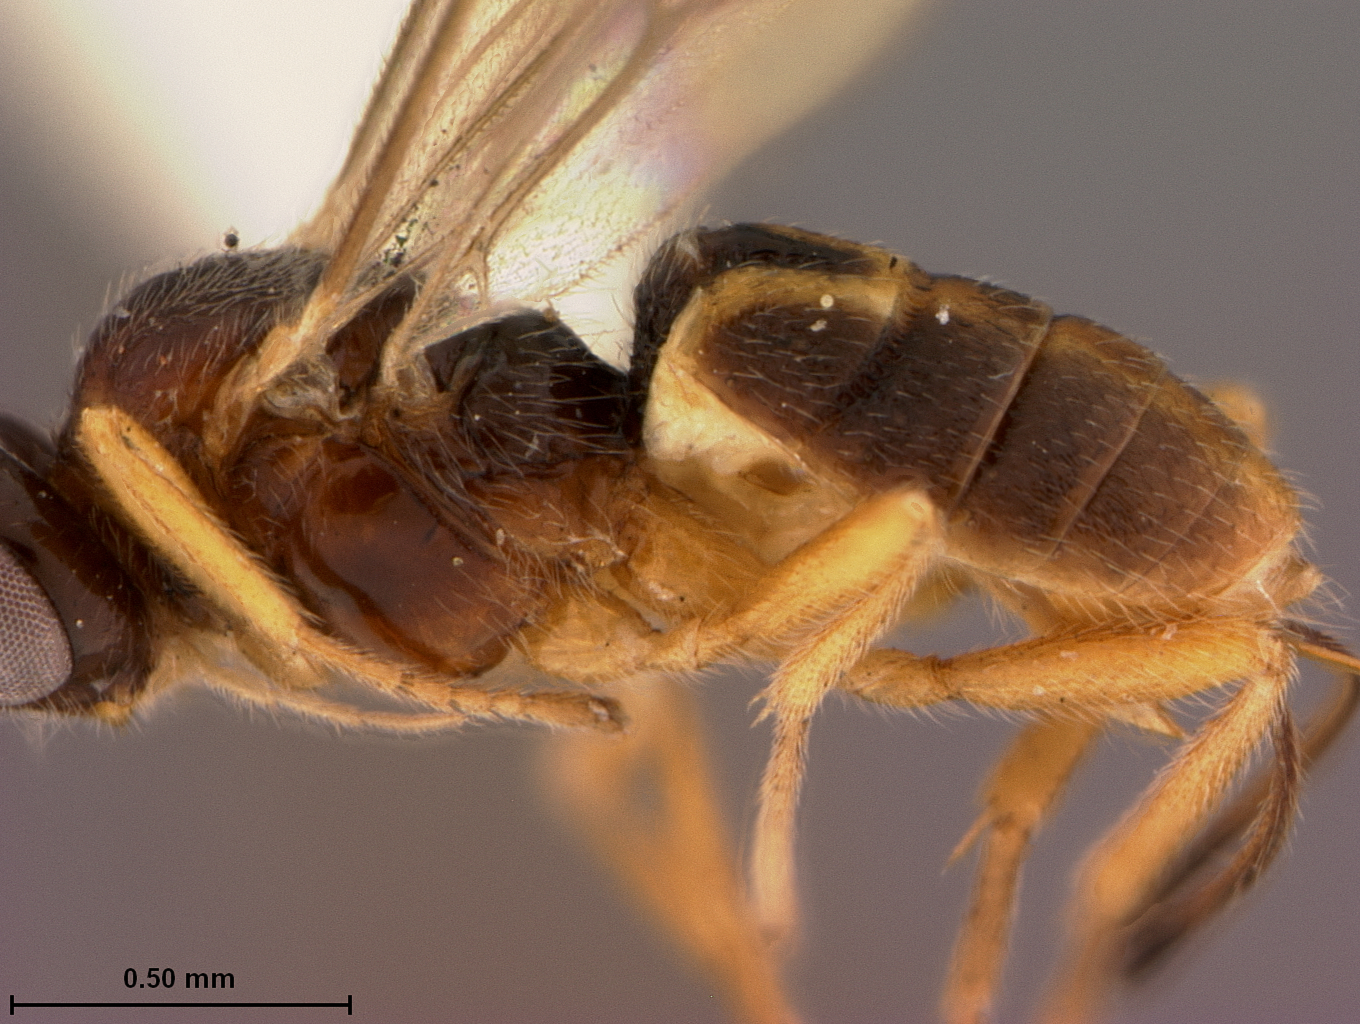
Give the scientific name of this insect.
Bracon vau
